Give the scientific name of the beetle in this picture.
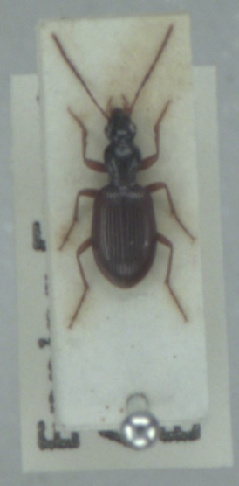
Oxypselaphus obscurus
